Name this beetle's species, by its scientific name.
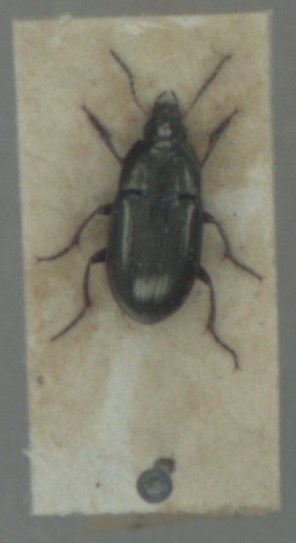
Amara aenea
